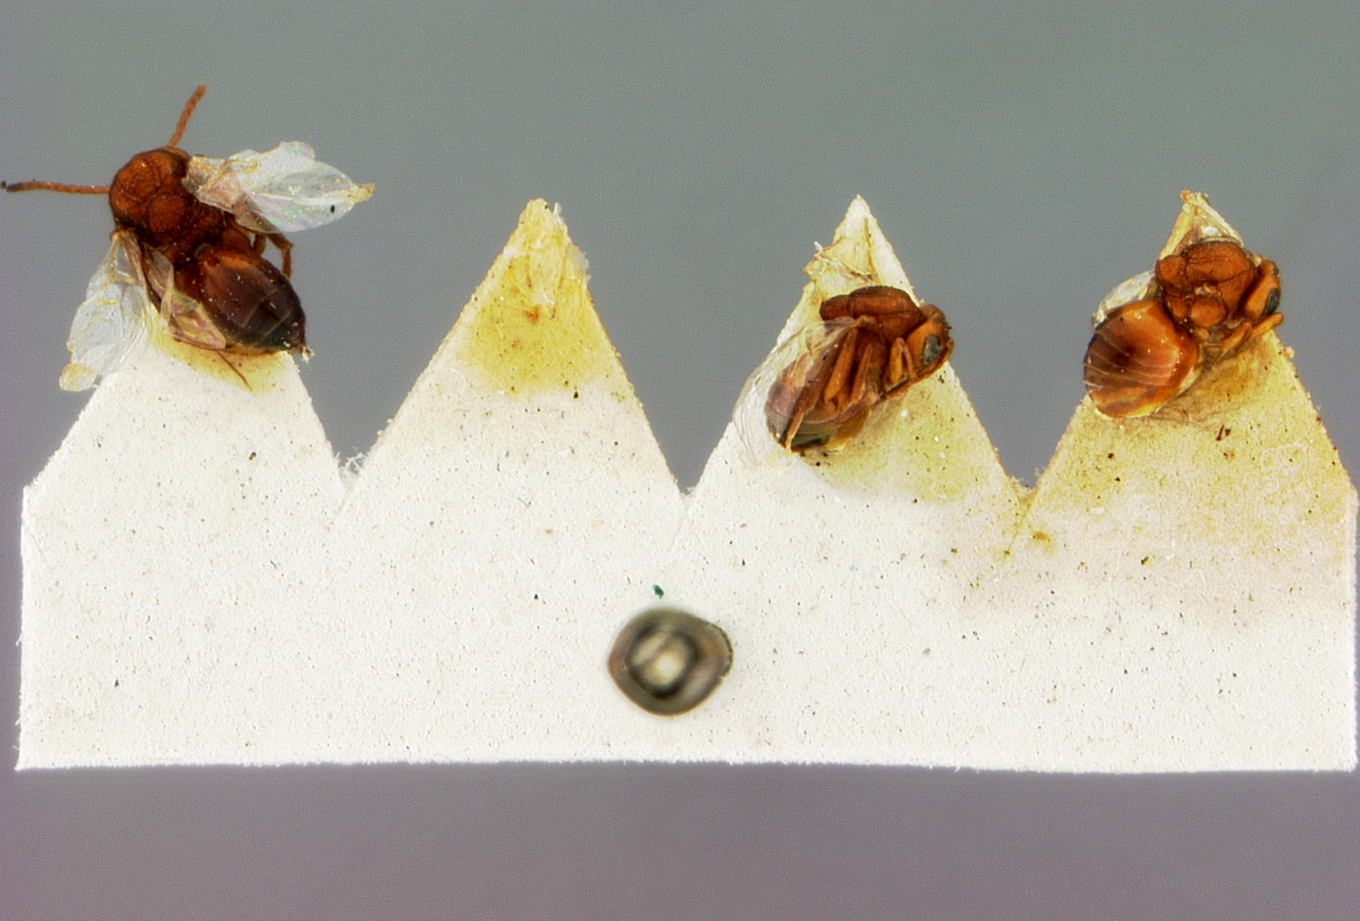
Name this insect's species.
Callirhytis fructicola
